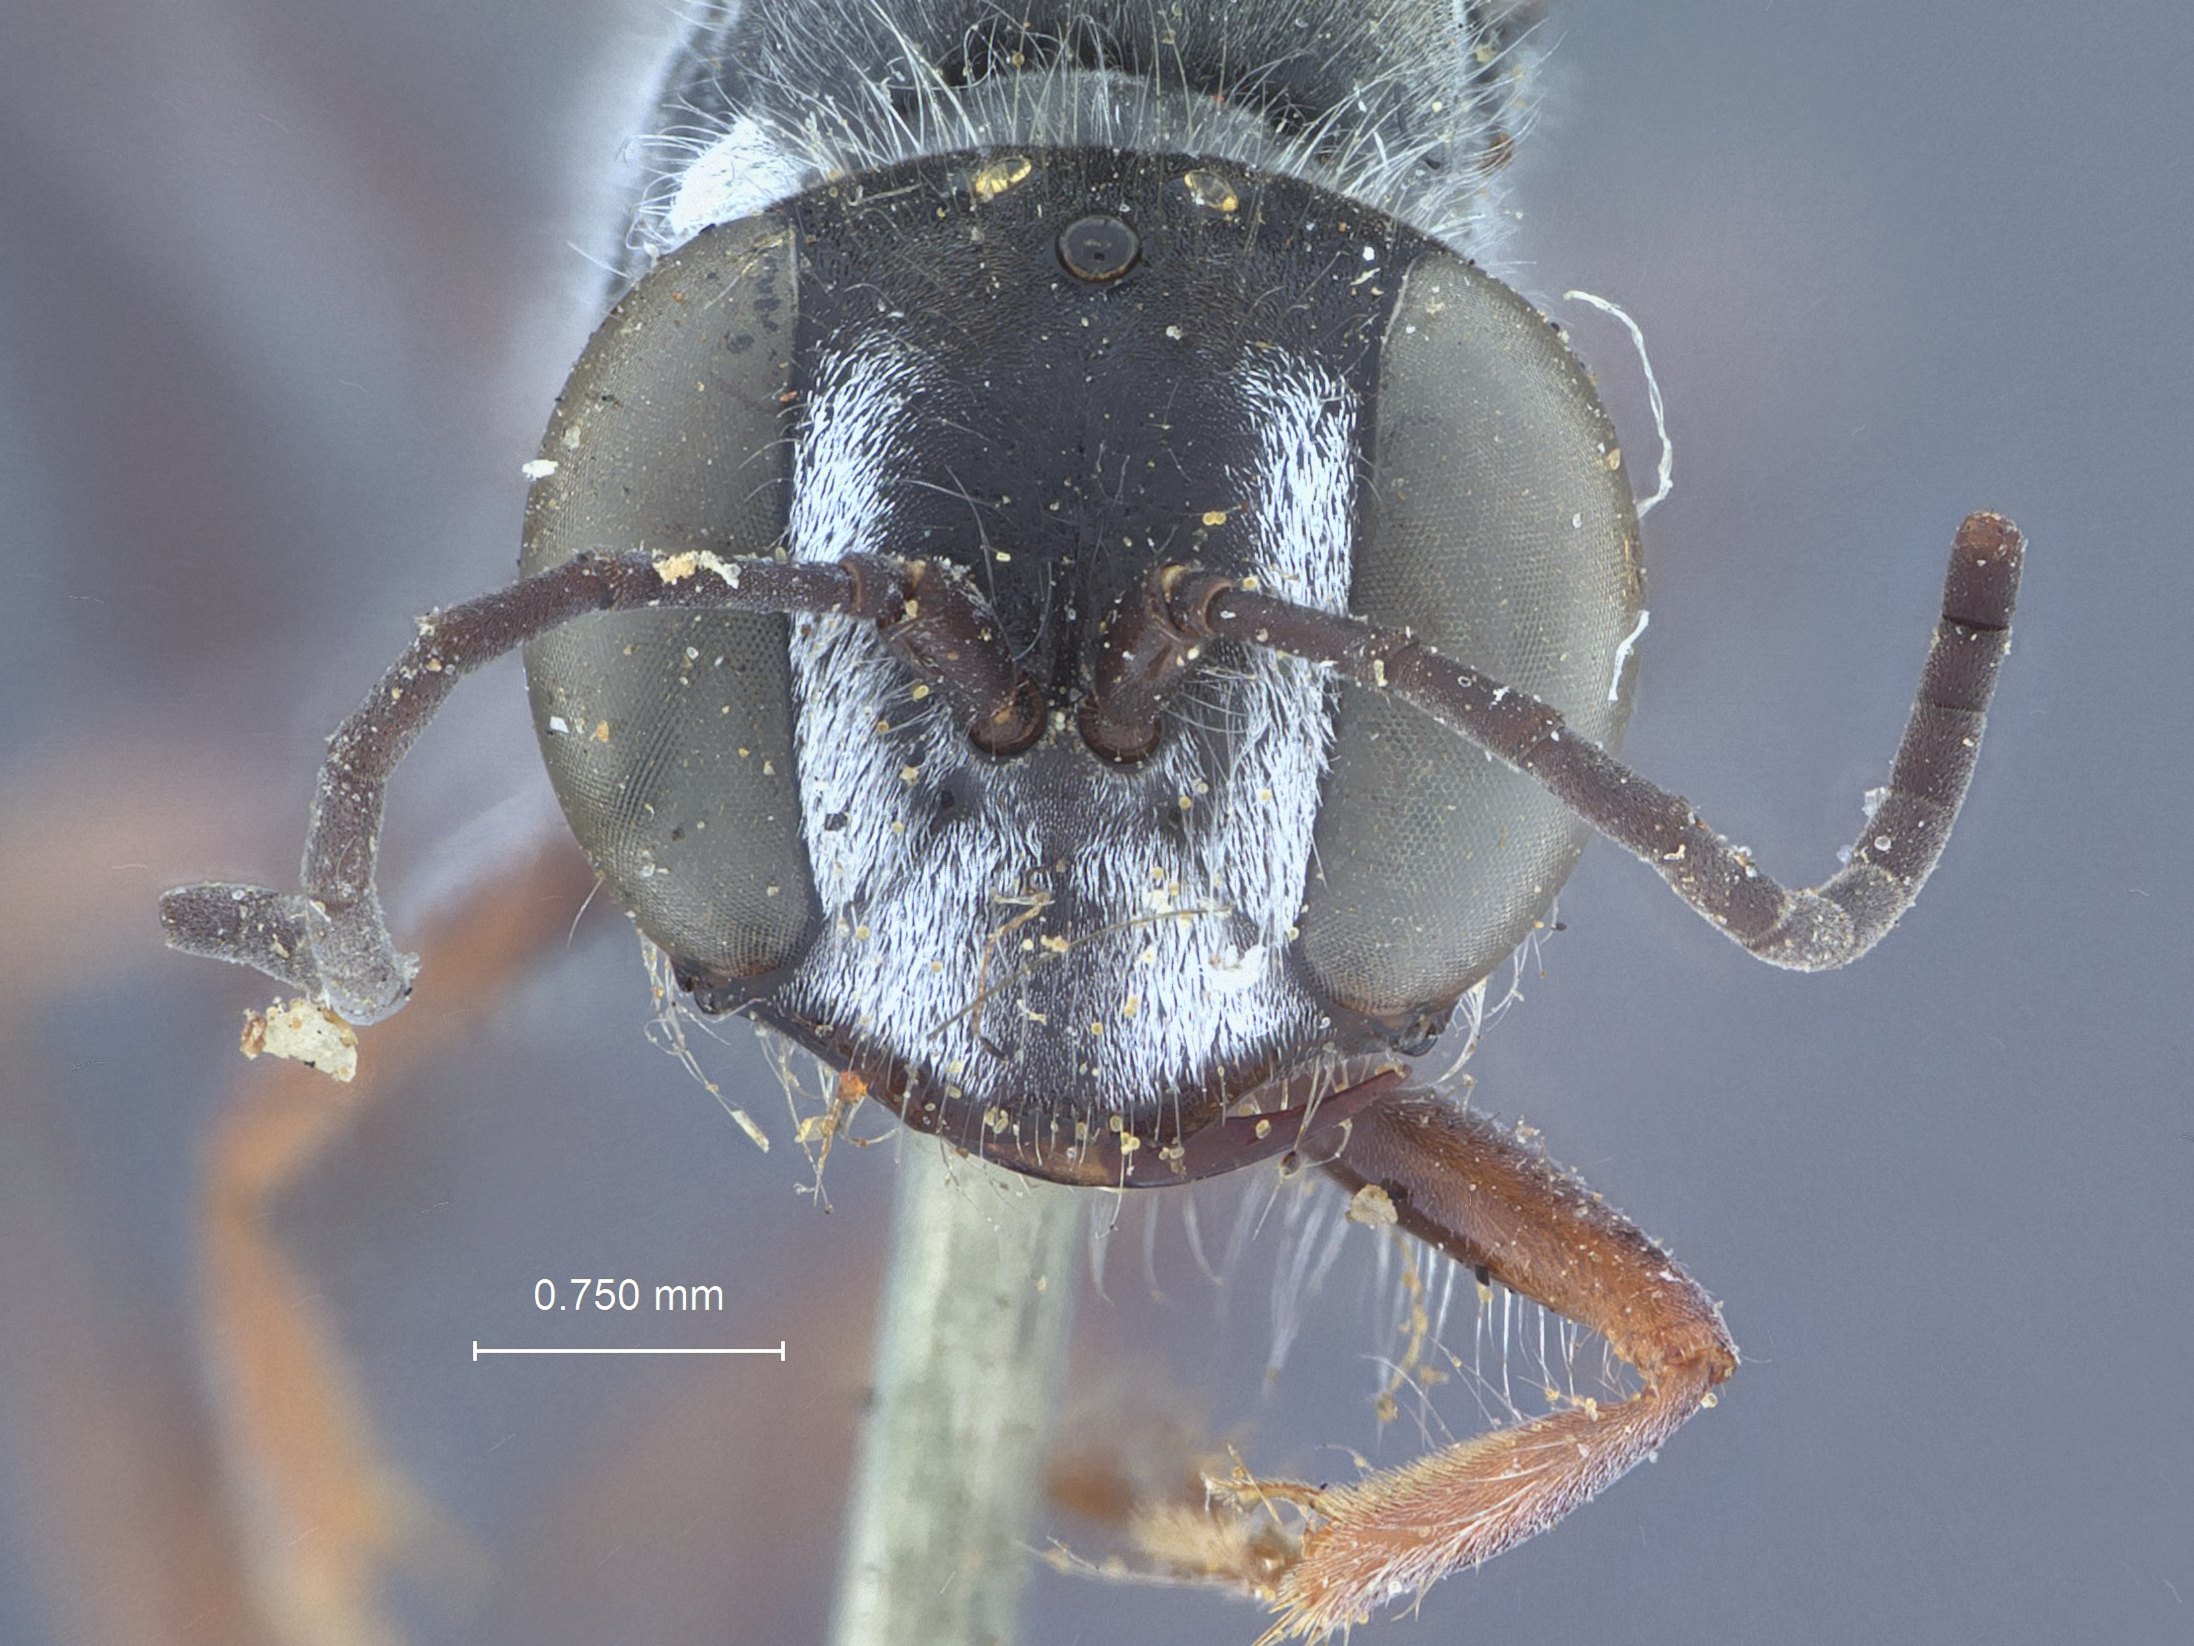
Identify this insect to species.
Sphex craspedotus
